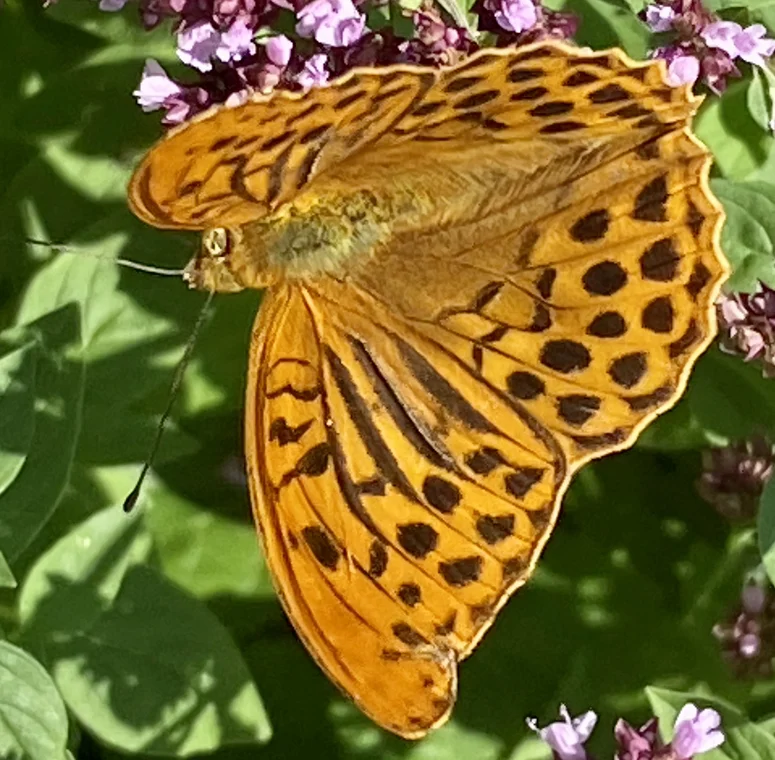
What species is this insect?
Argynnis paphia
